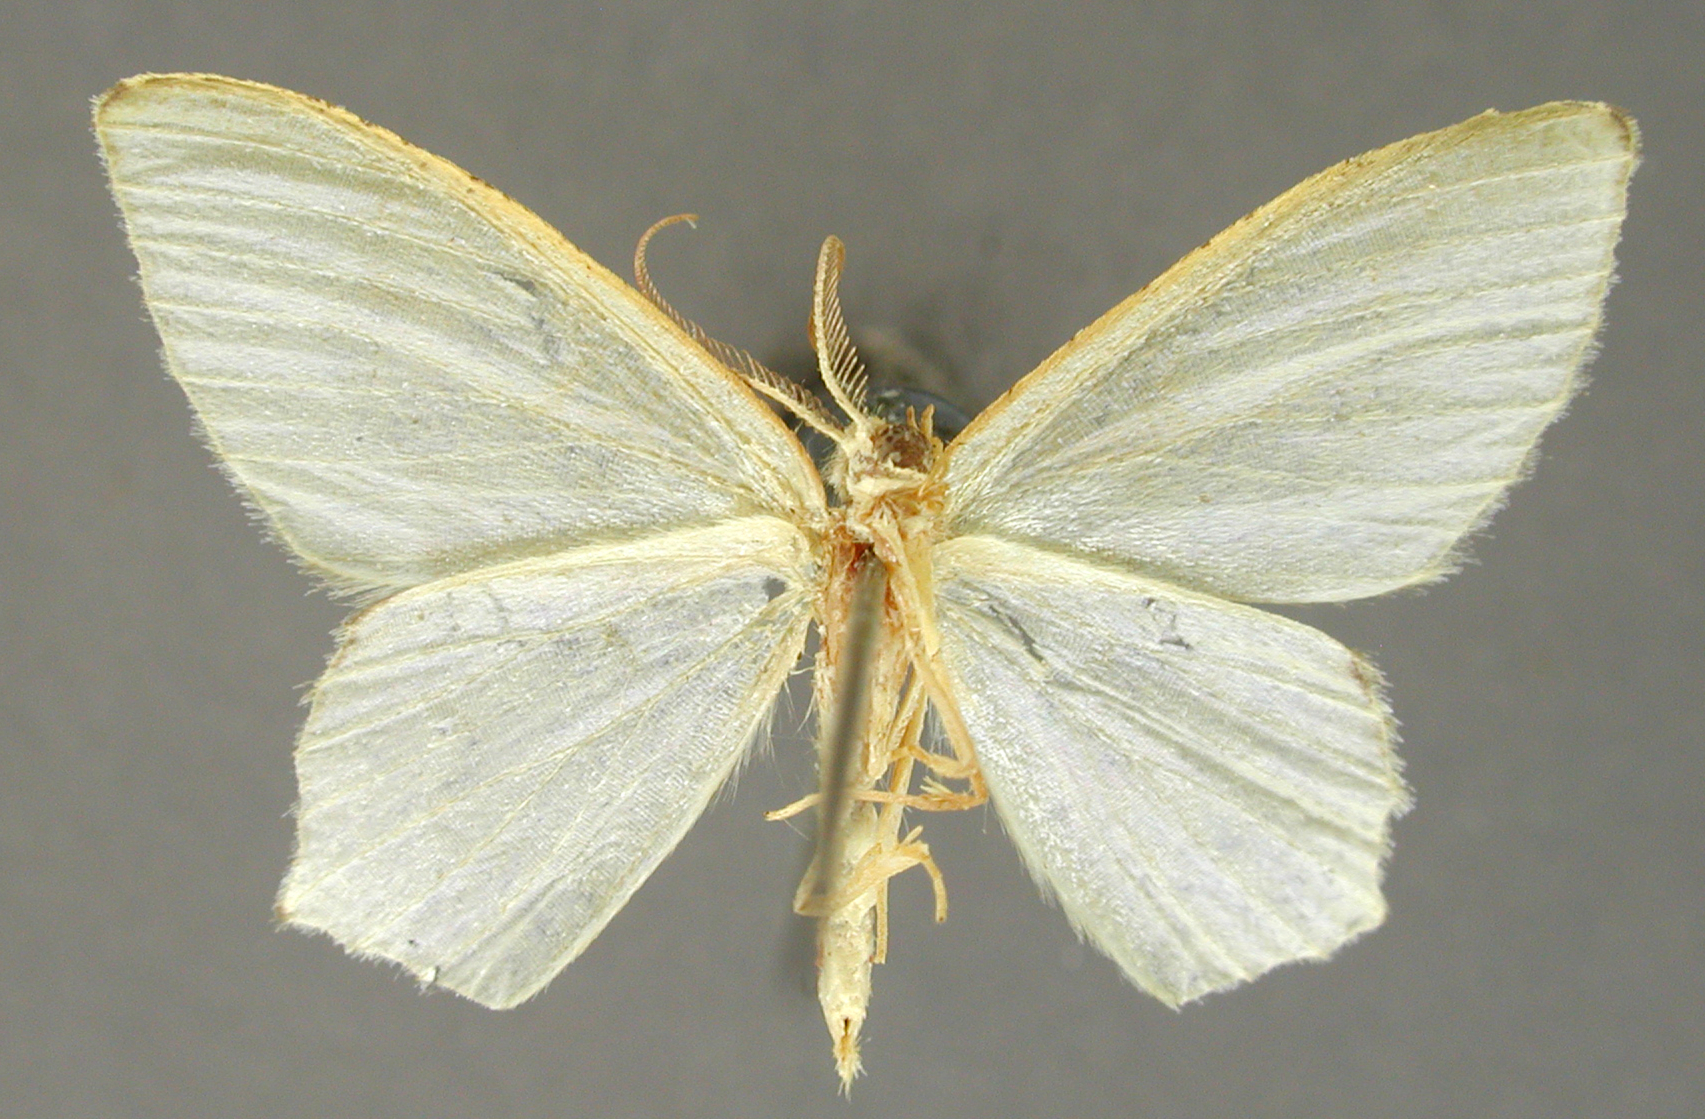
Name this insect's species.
Gelasma diluta
